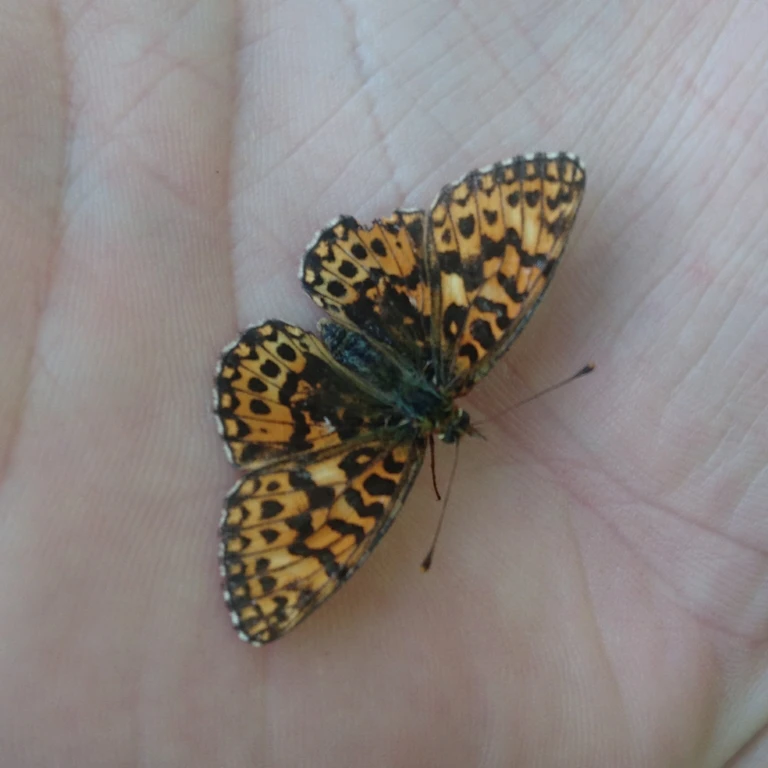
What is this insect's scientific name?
Boloria dia
